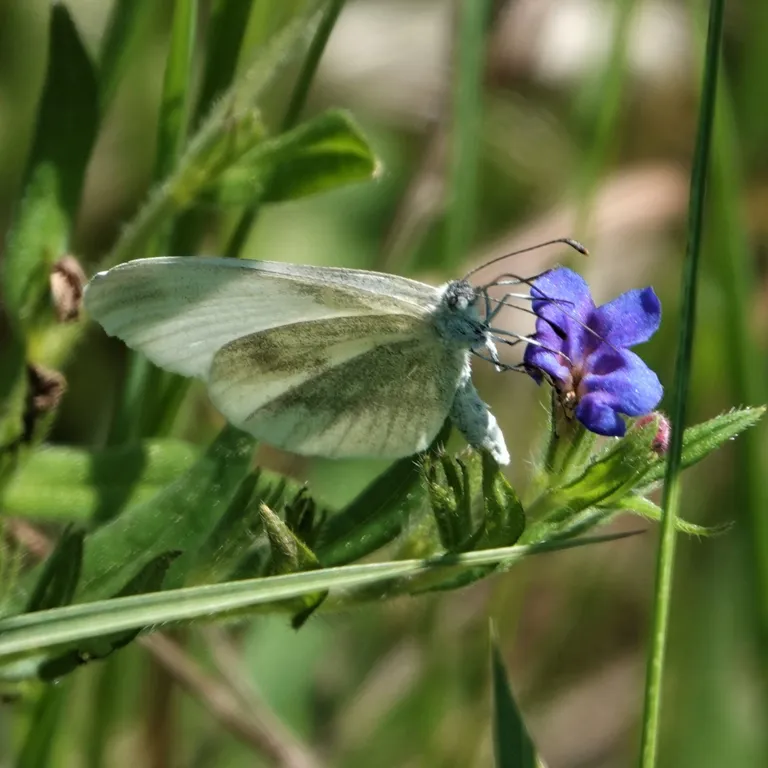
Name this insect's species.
Leptidea sinapis/juvernica
